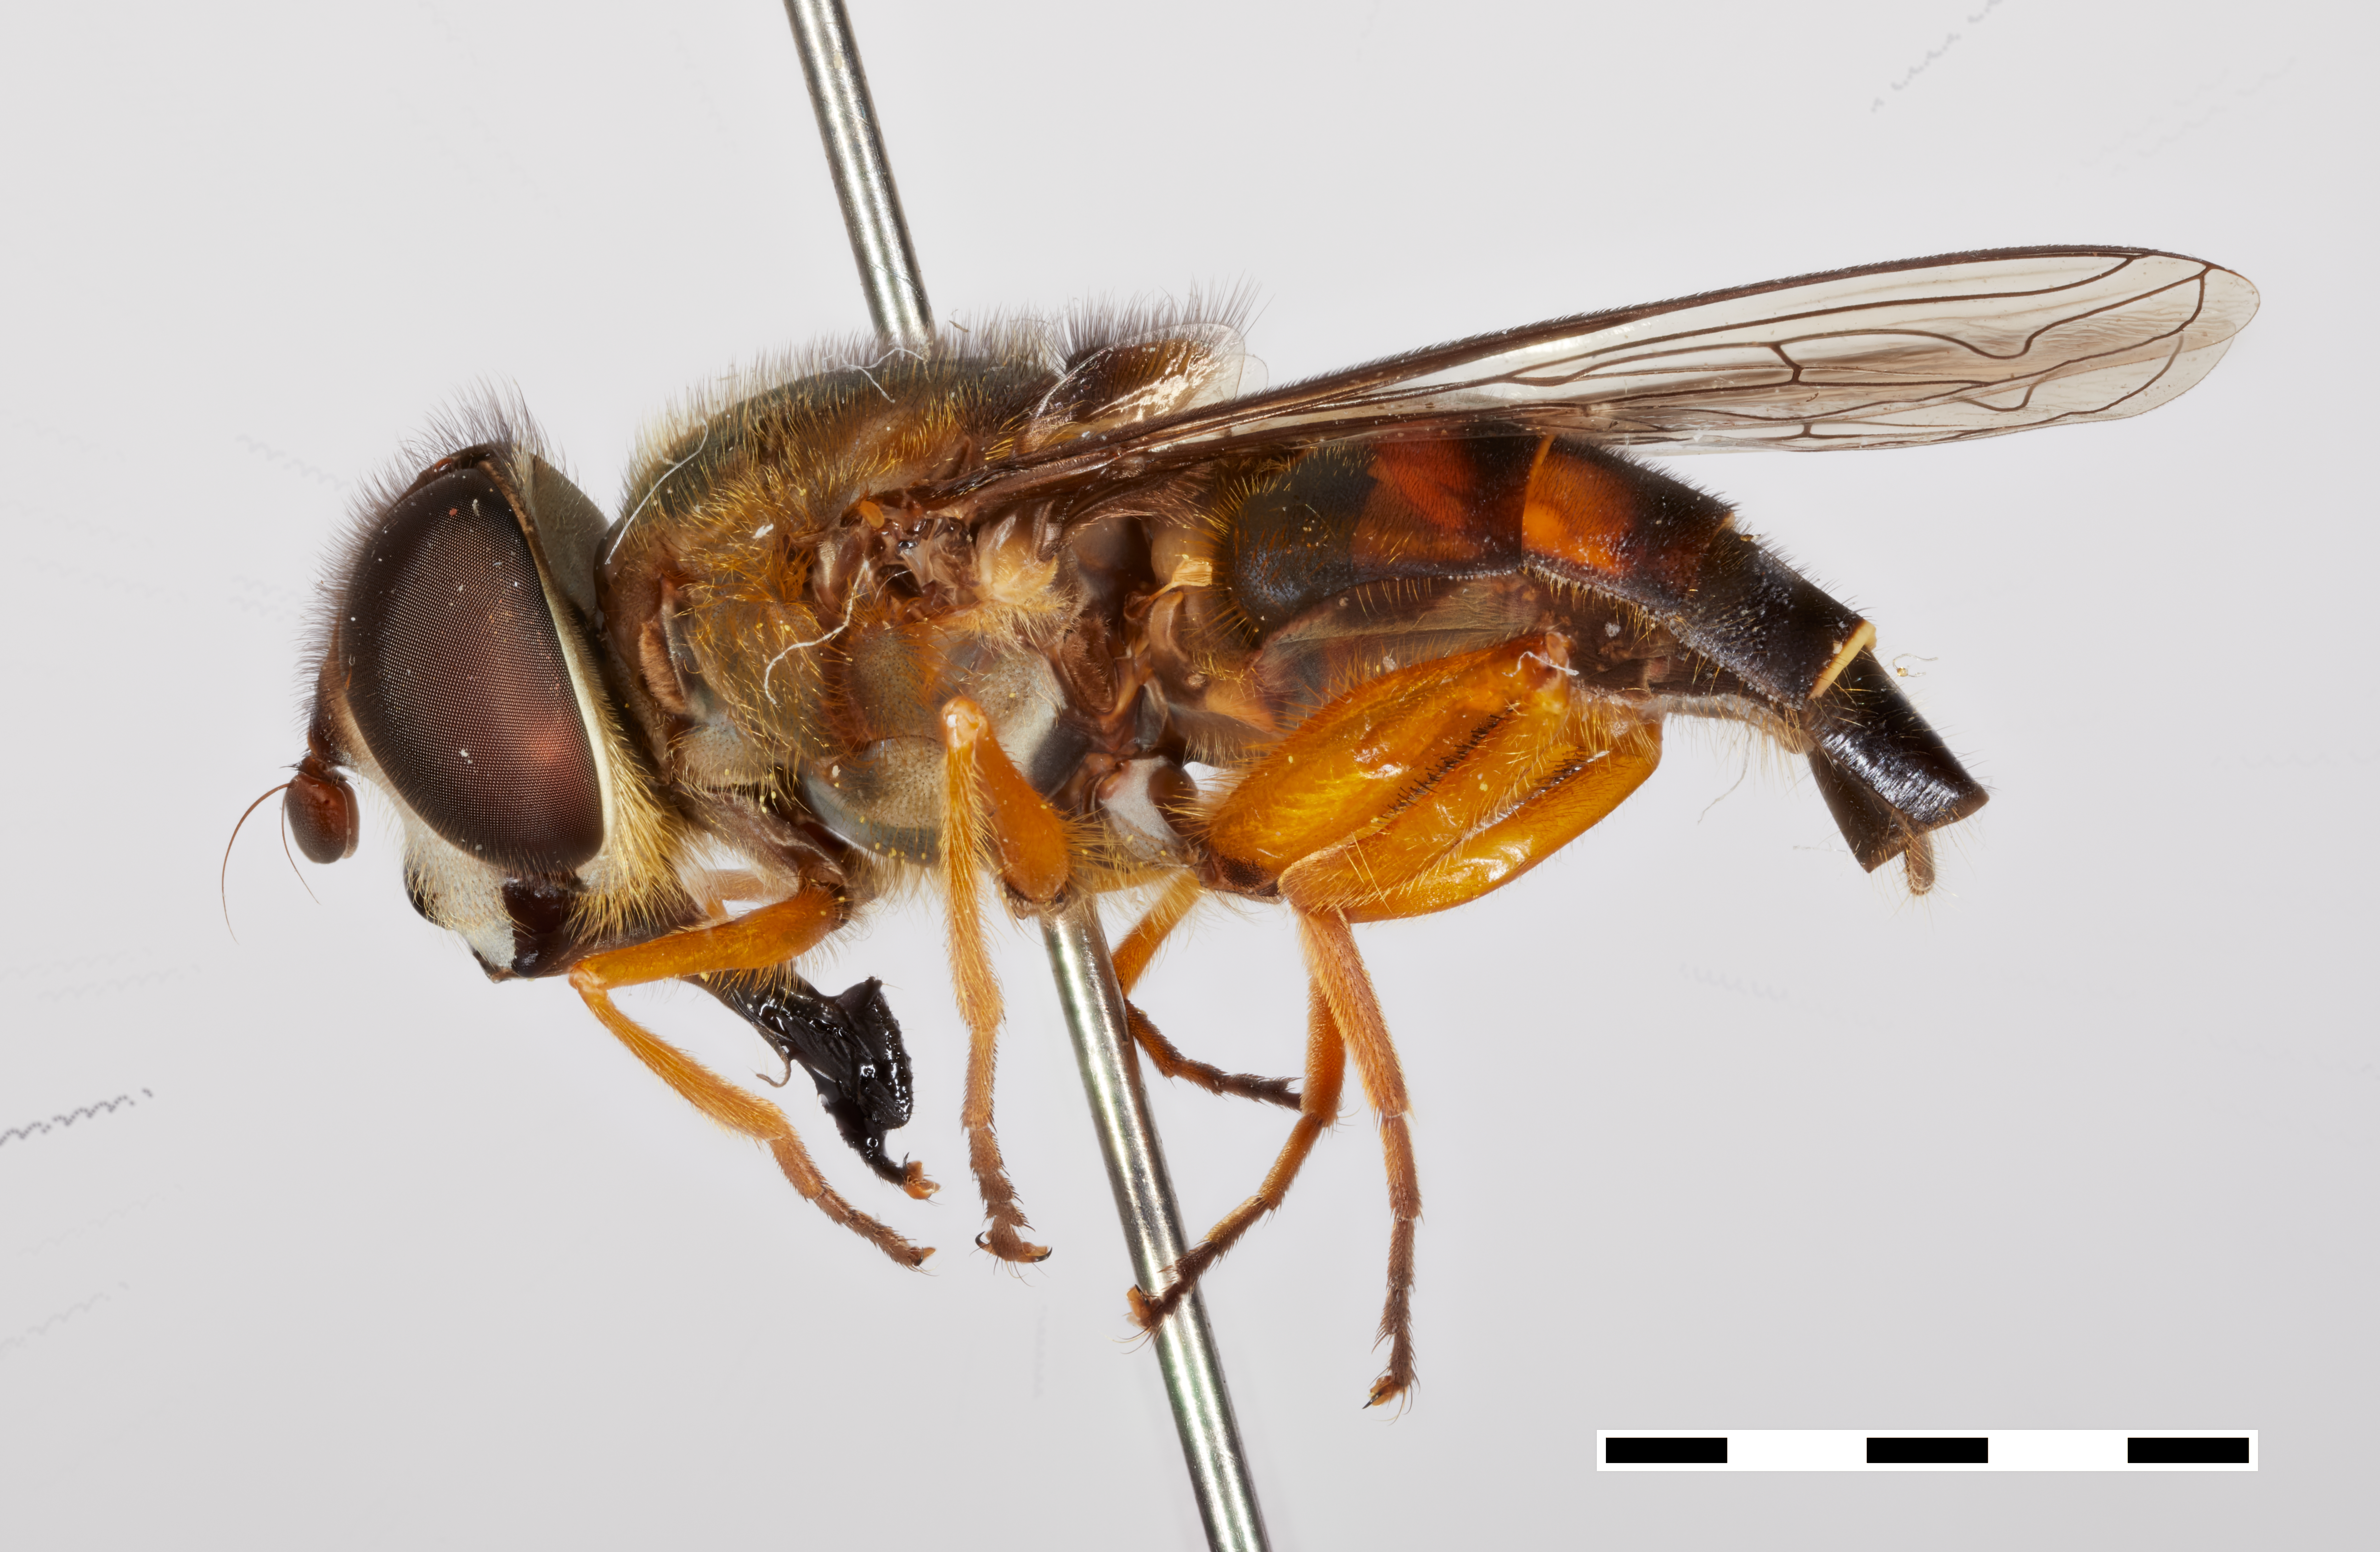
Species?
Palpada xanthosceles
